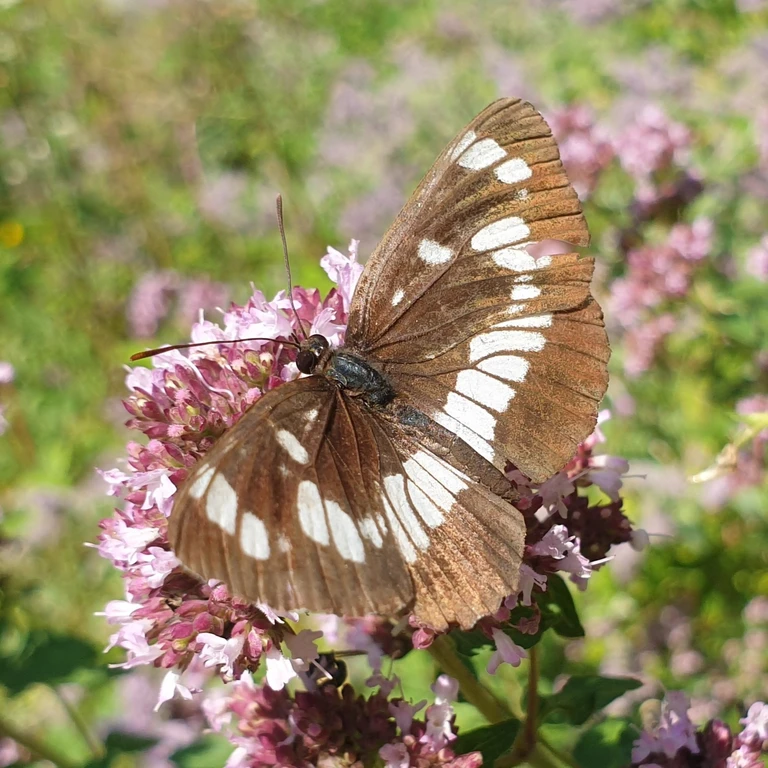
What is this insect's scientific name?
Neptis rivularis
